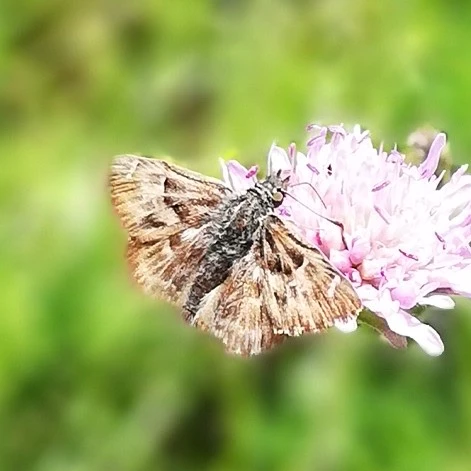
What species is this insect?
Carcharodus alceae
